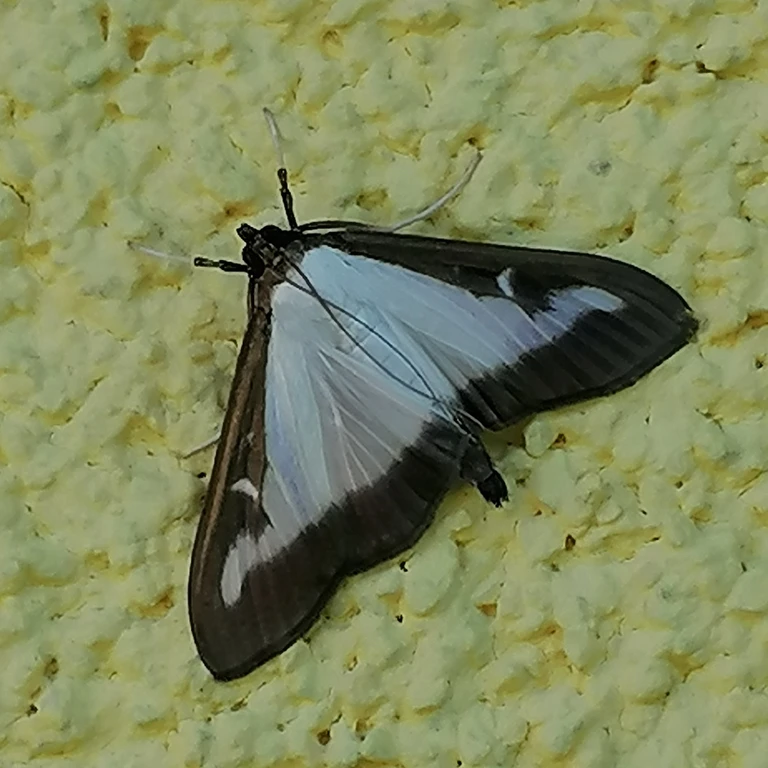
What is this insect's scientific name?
Cydalima perspectalis
